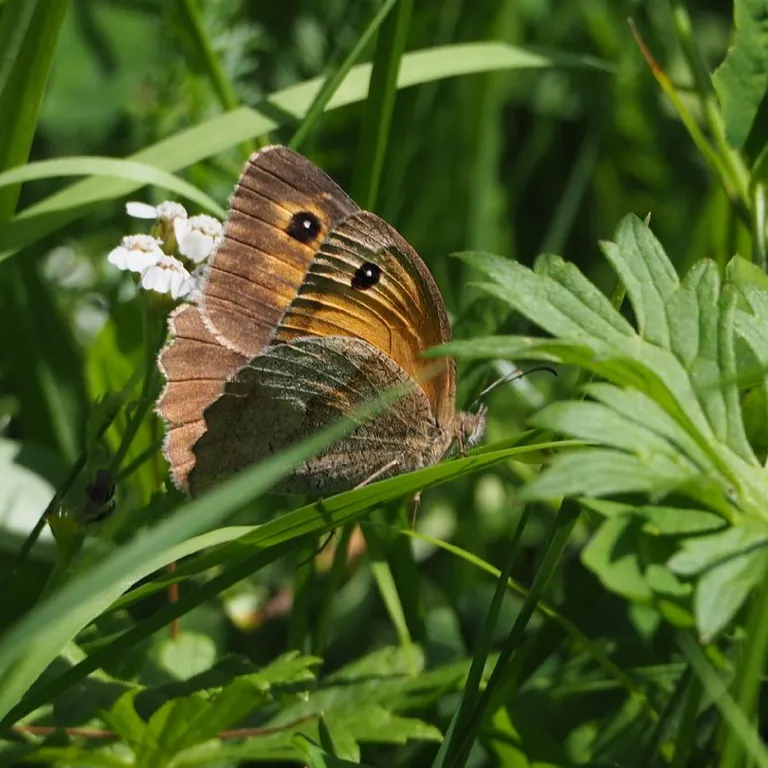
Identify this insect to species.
Maniola jurtina
